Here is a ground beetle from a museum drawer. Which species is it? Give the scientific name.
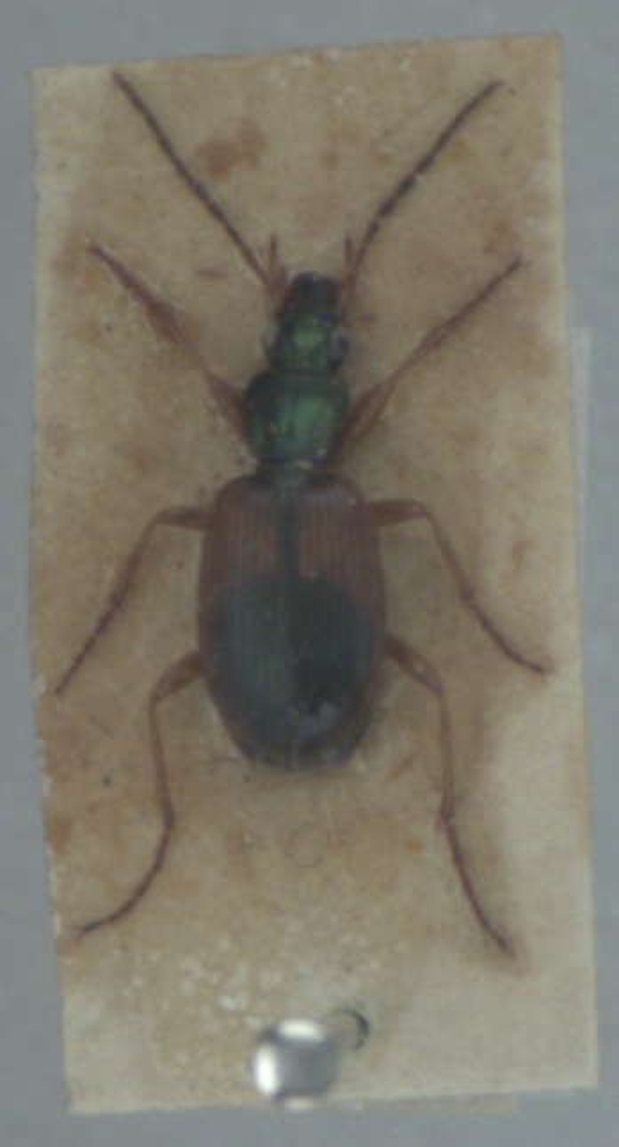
Anchomenus dorsalis
